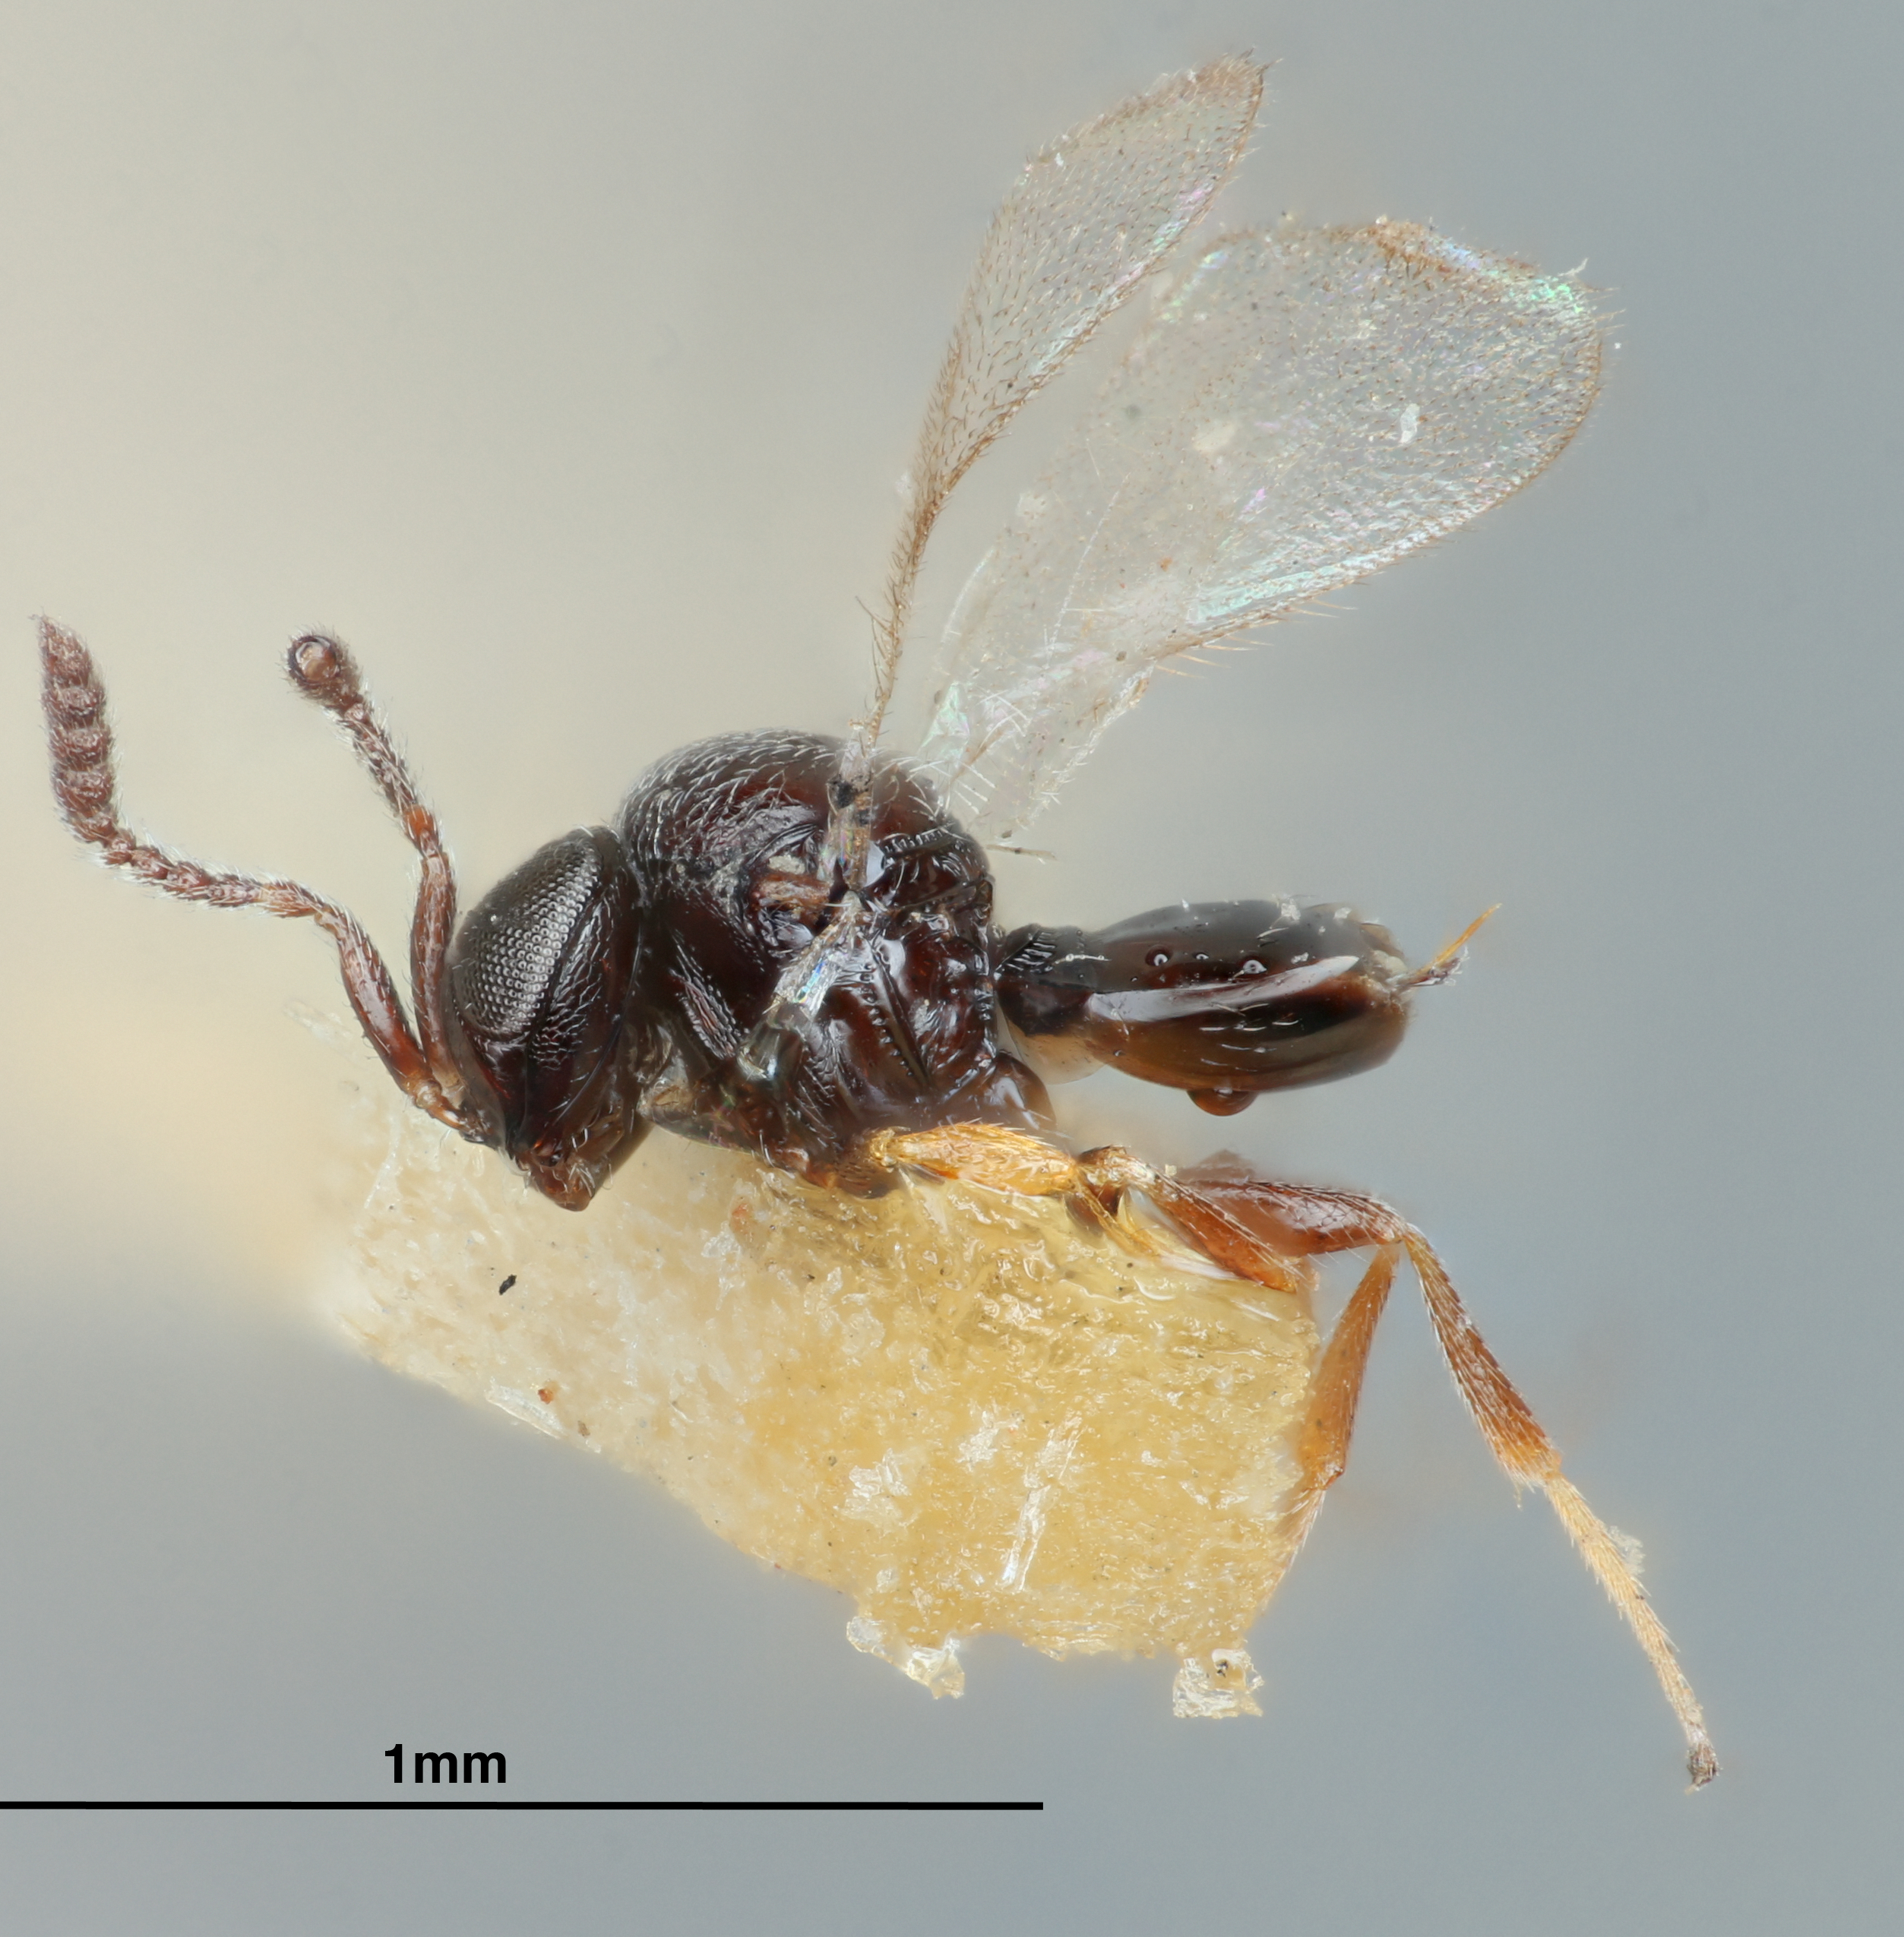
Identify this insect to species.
Telenomus nigriscapus
